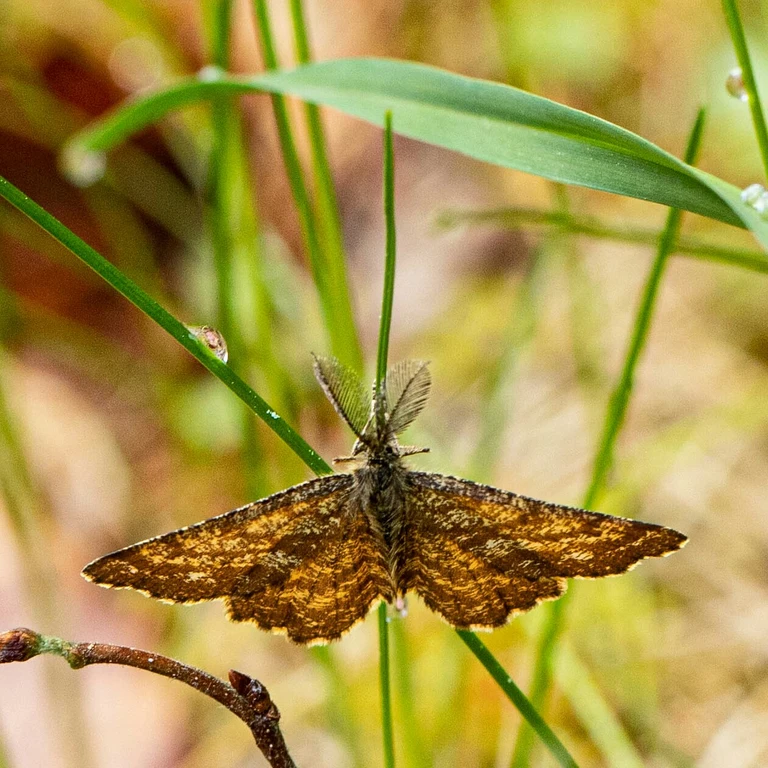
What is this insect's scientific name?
Ematurga atomaria
